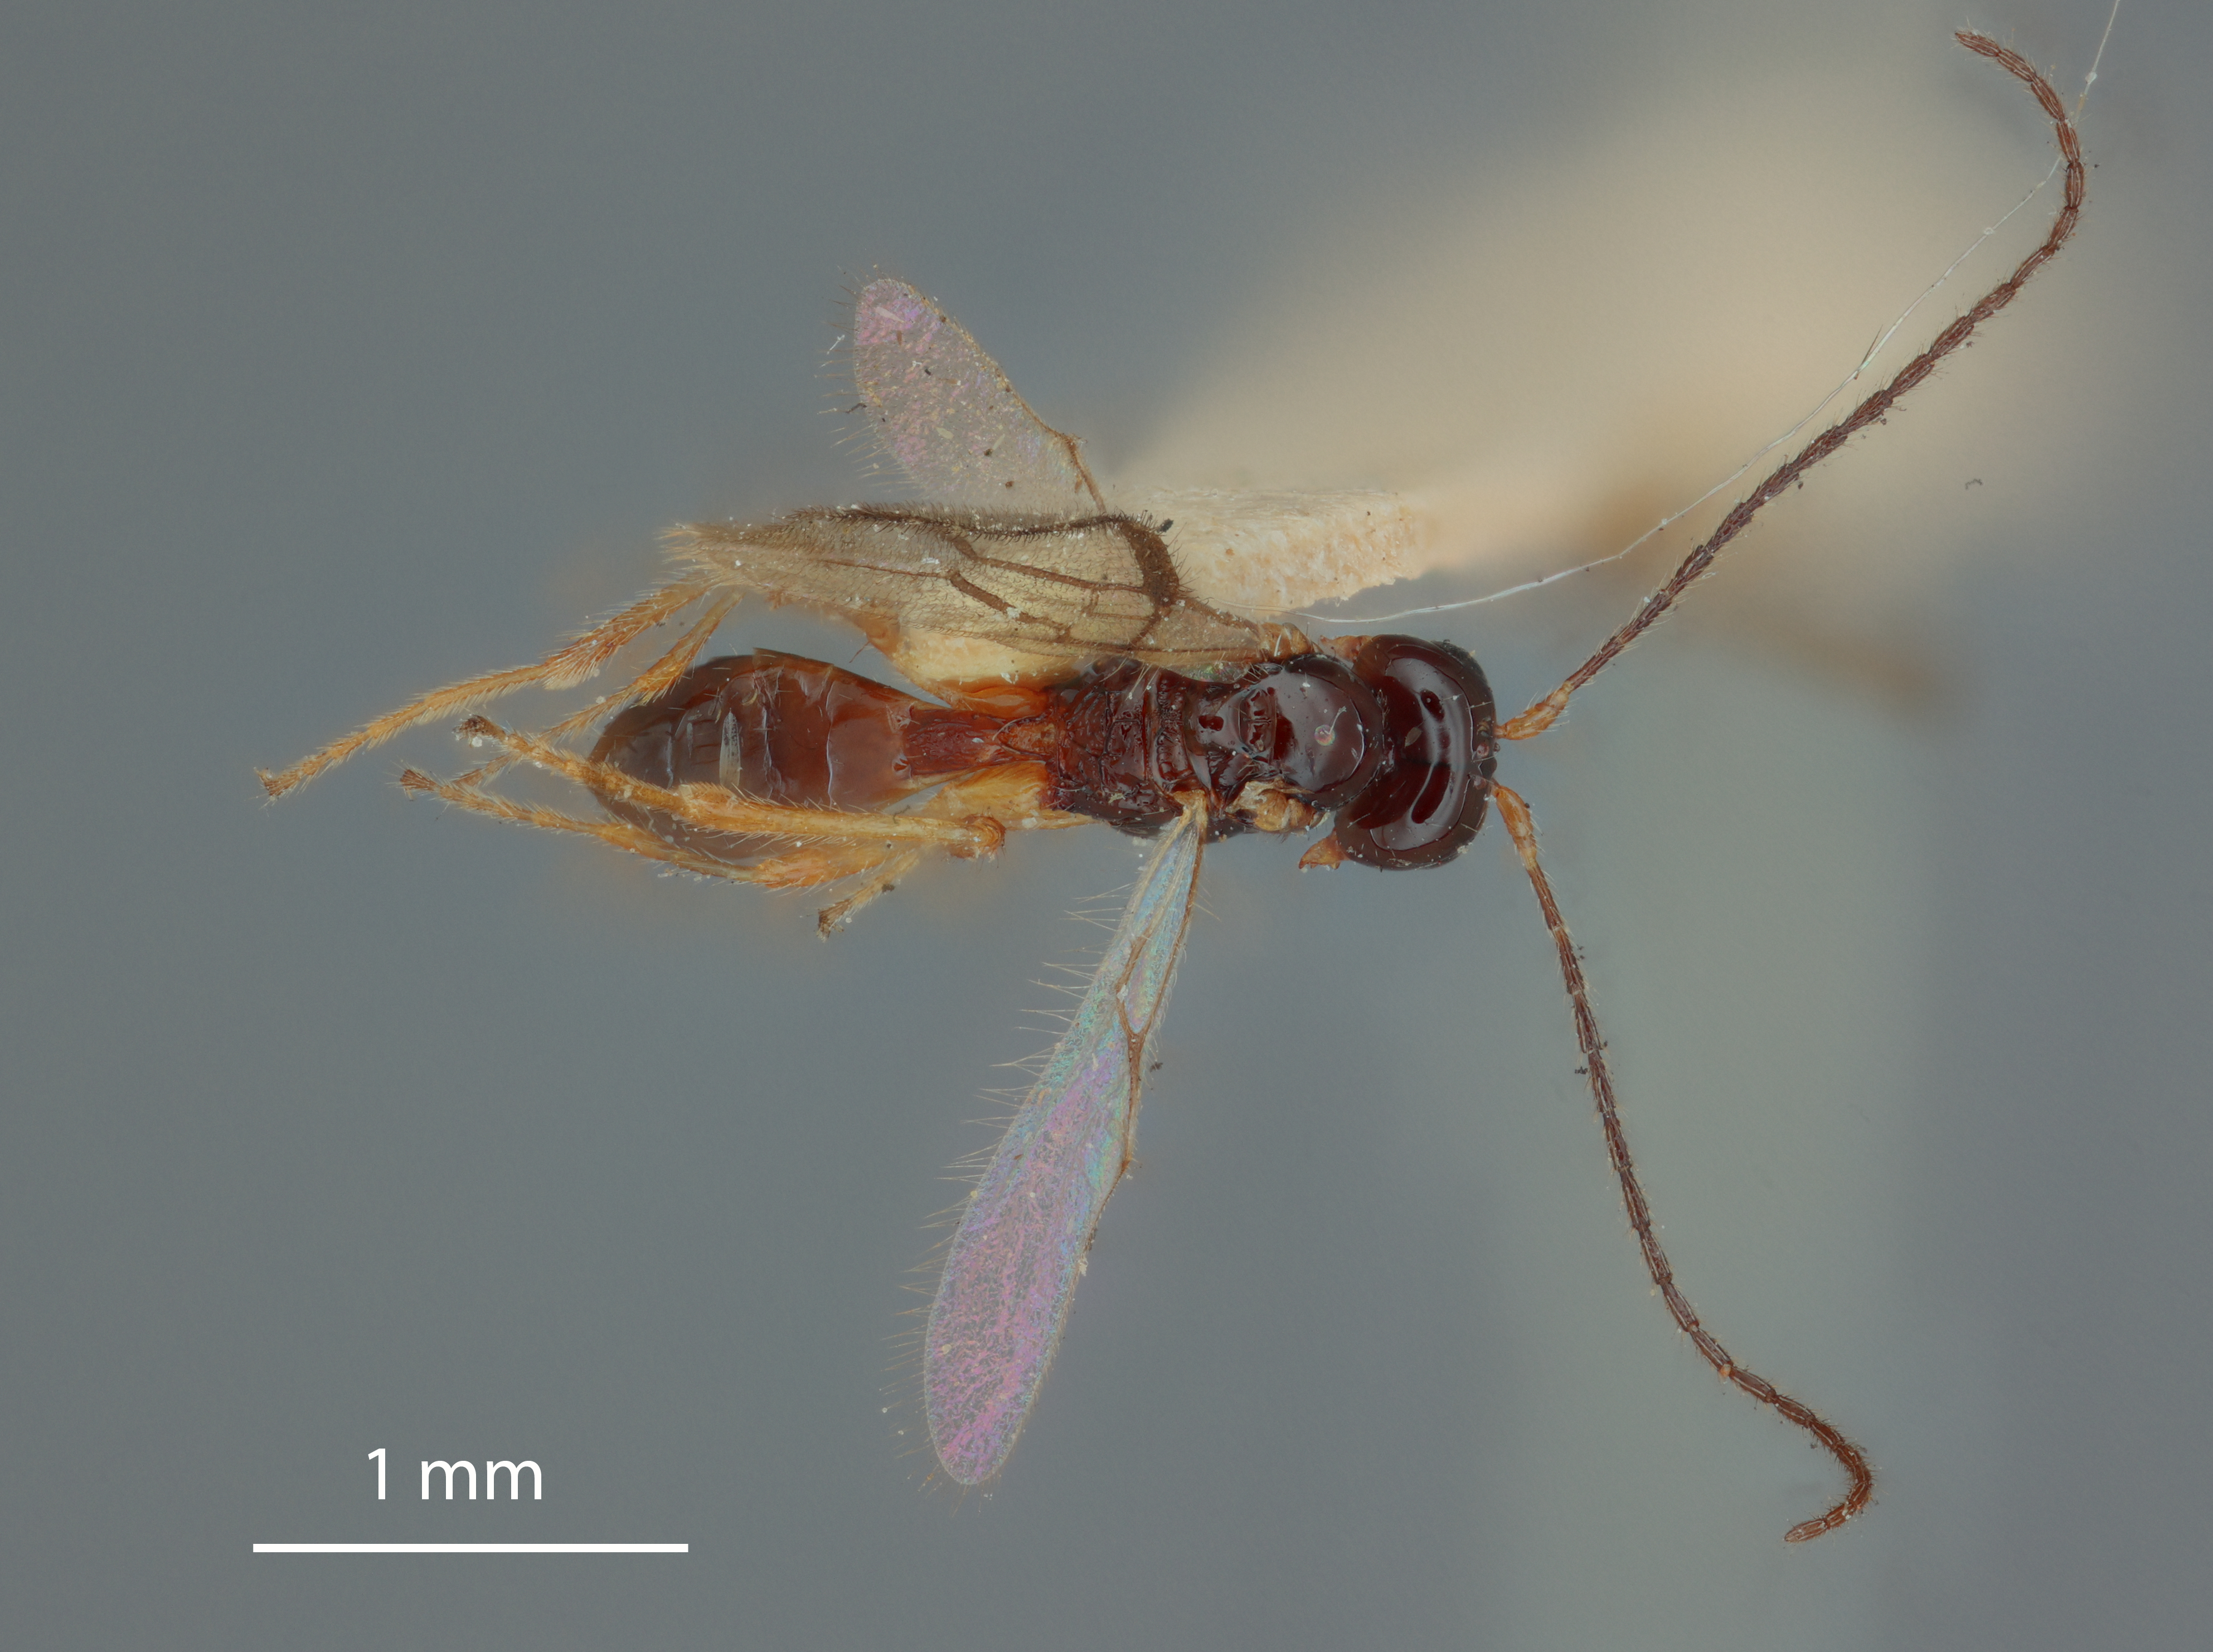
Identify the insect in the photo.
Aspilota convexula
